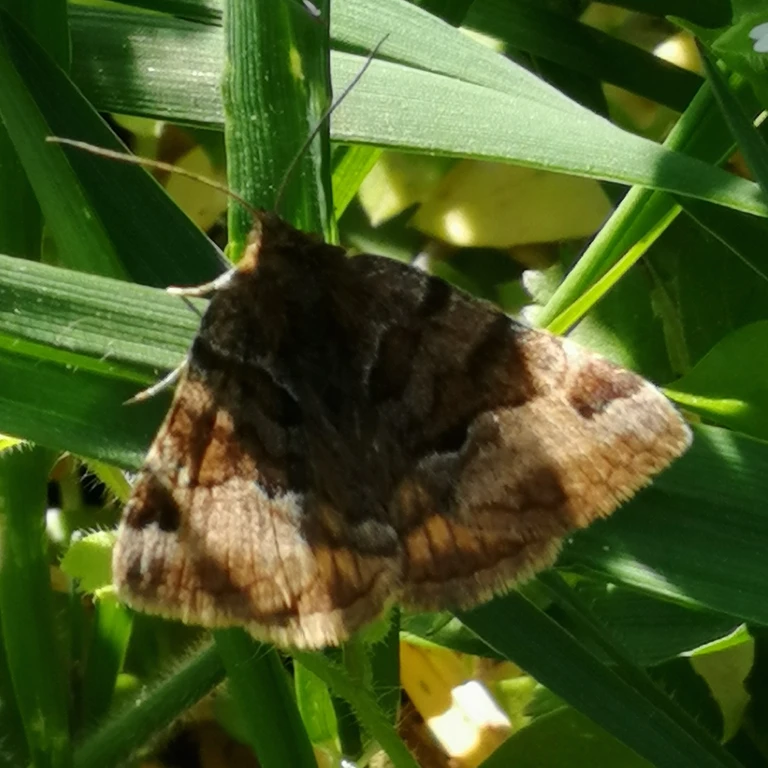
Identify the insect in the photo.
Euclidia glyphica
